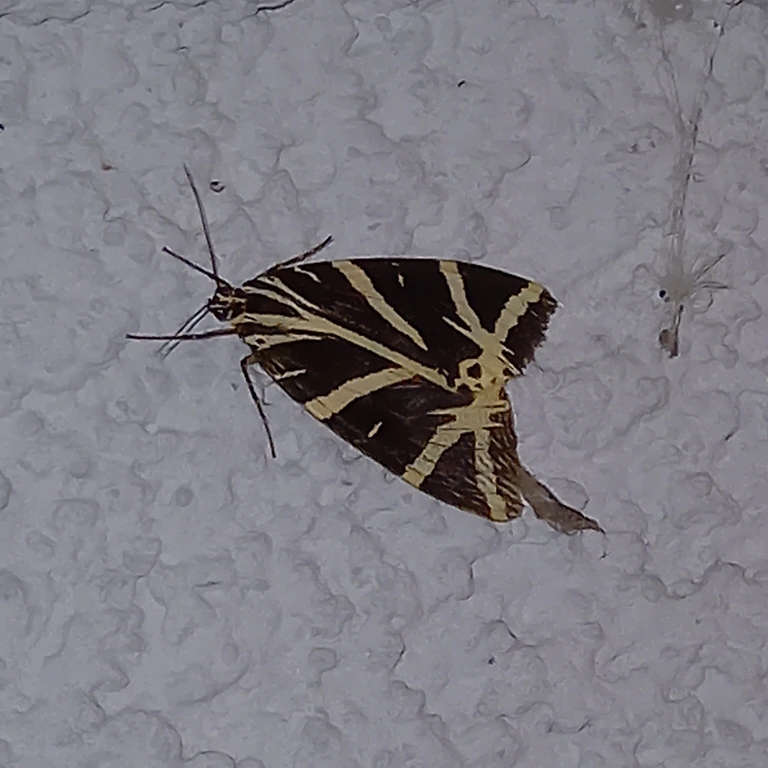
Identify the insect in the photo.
Euplagia quadripunctaria
